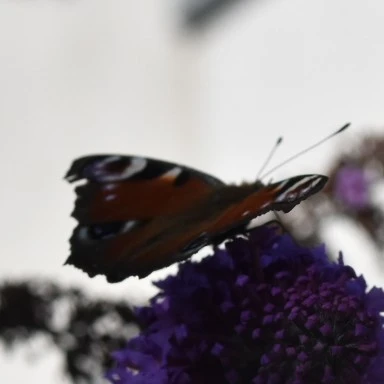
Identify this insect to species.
Aglais io
